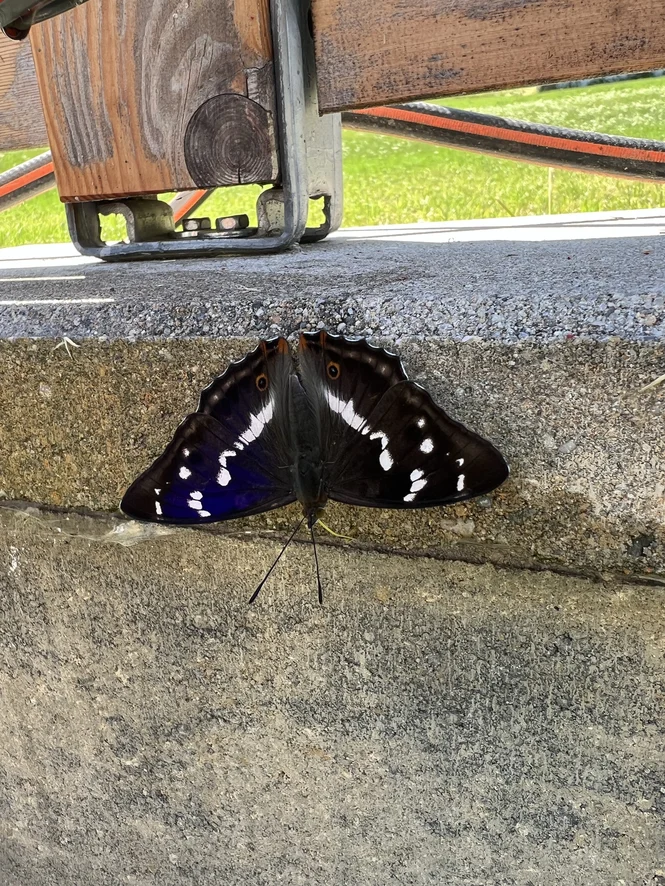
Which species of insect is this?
Apatura iris
